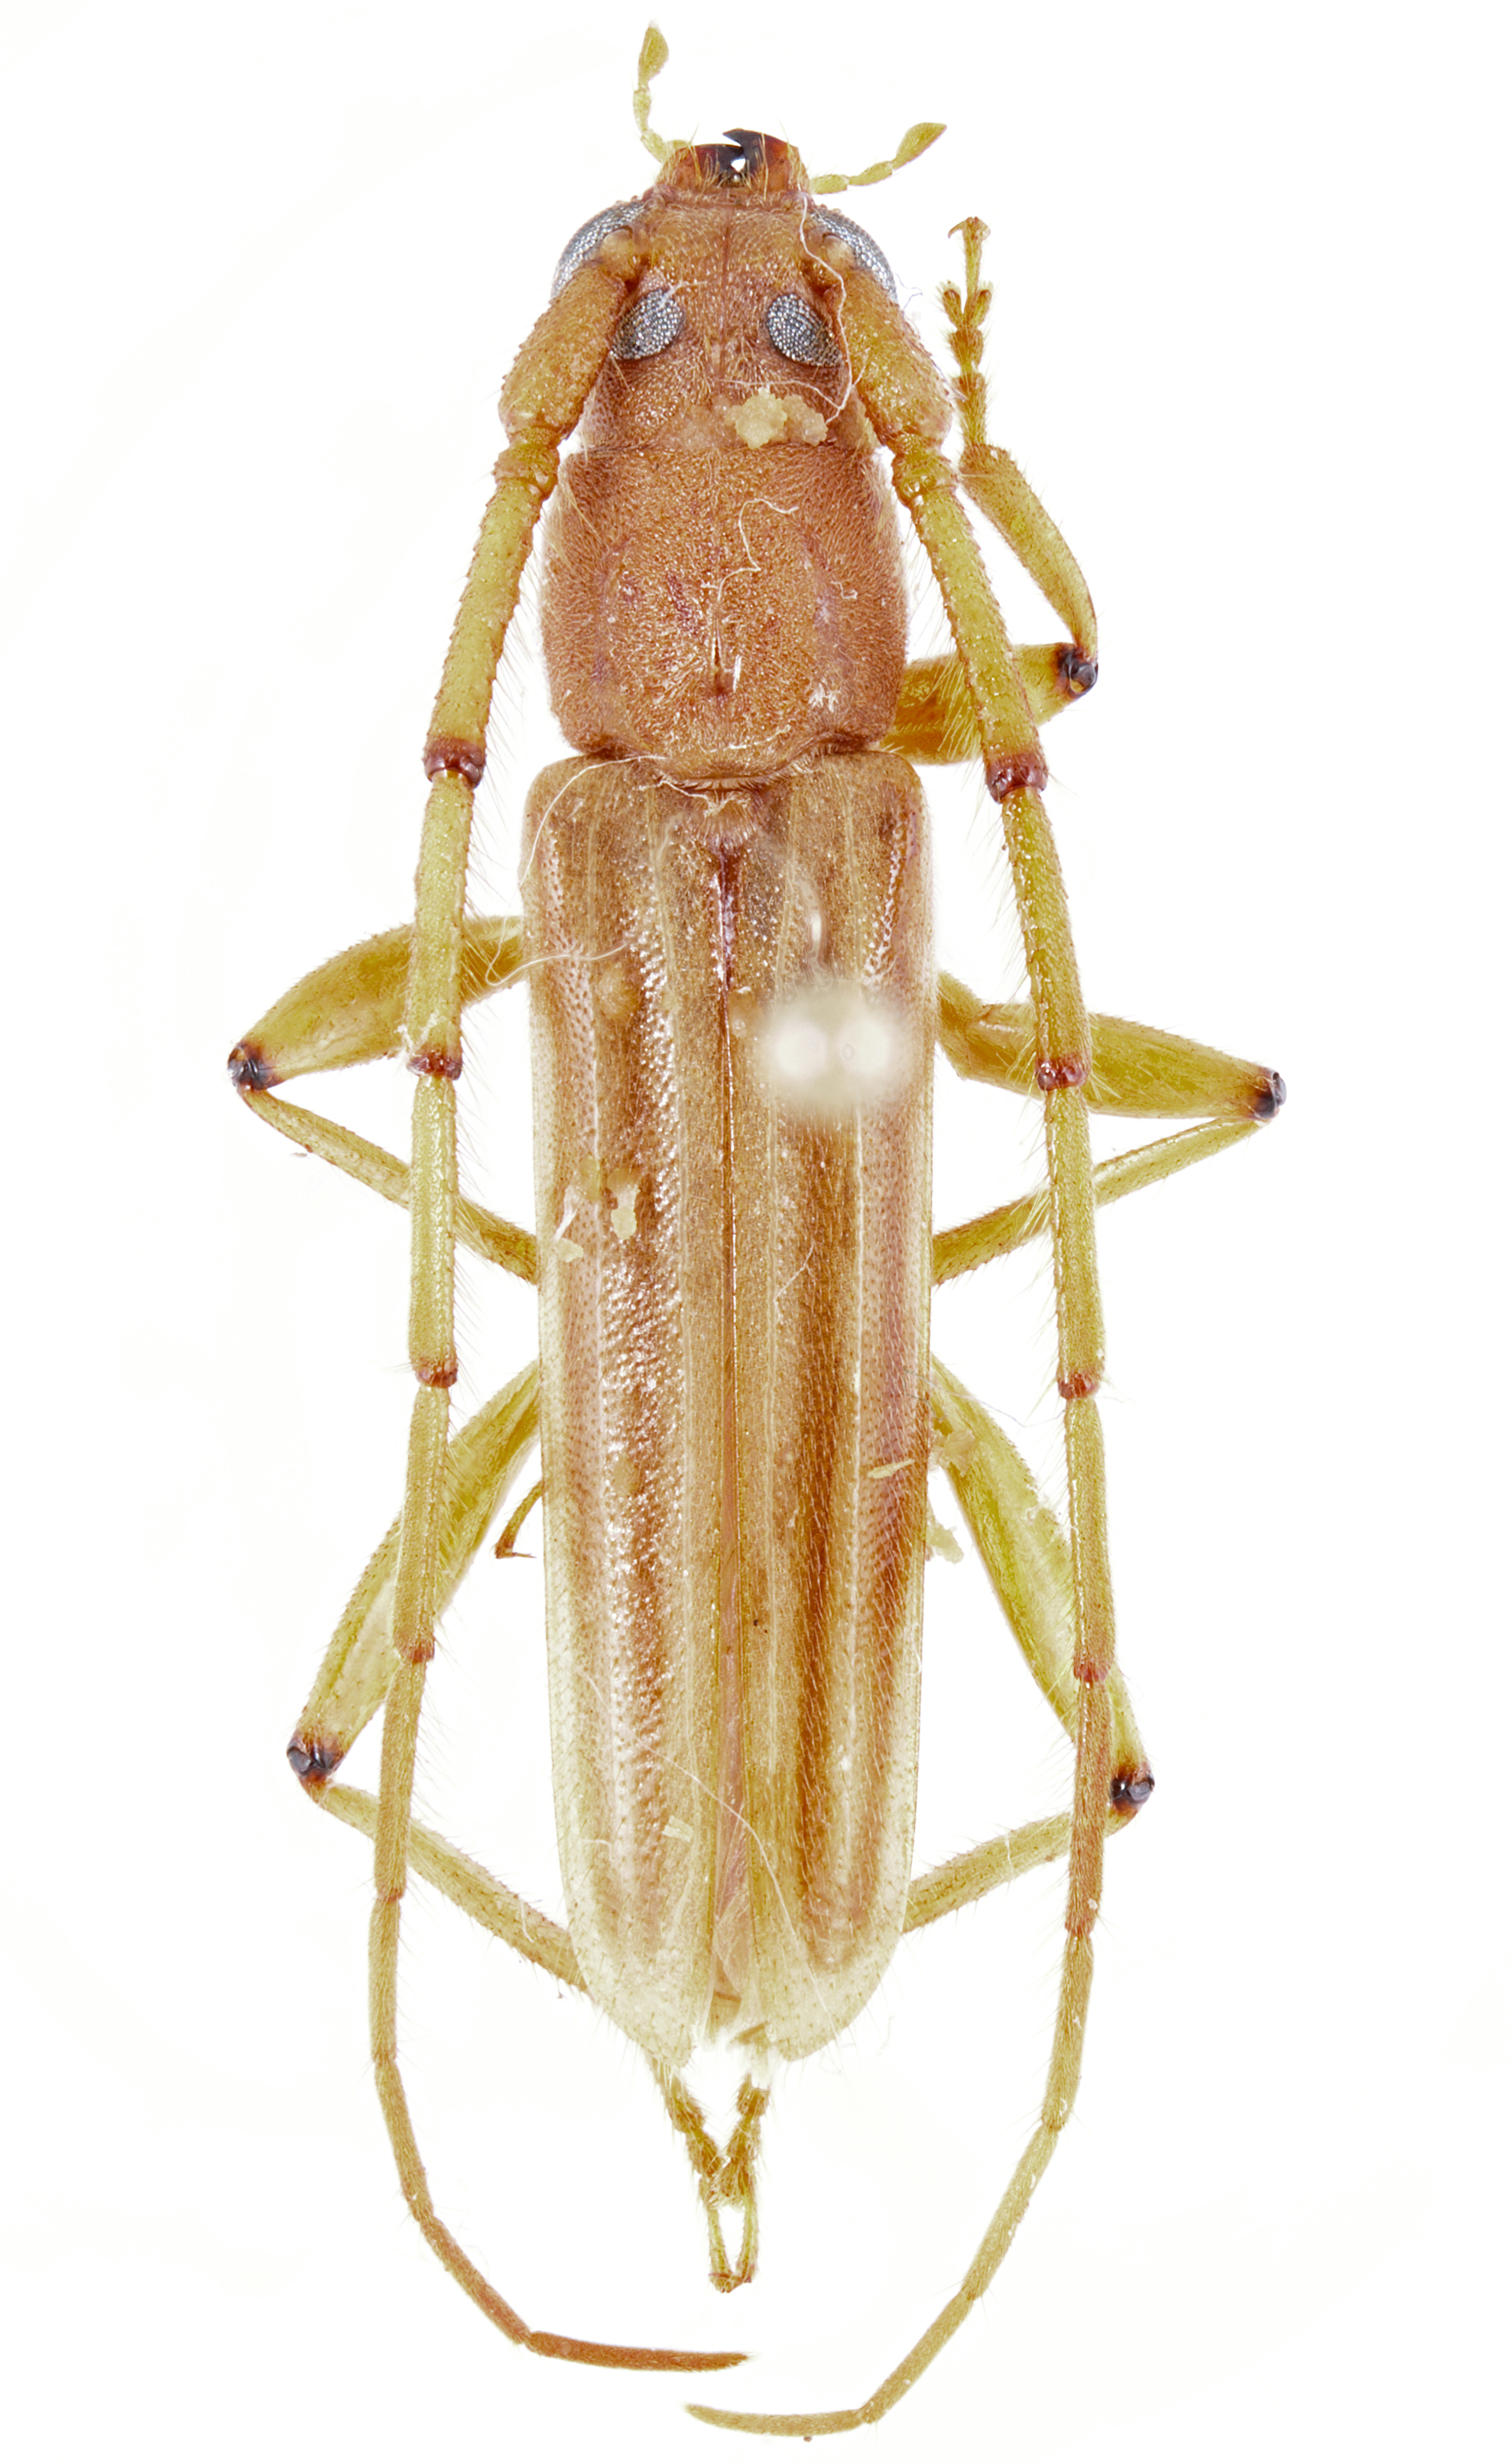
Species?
Malacopterus tenellus
